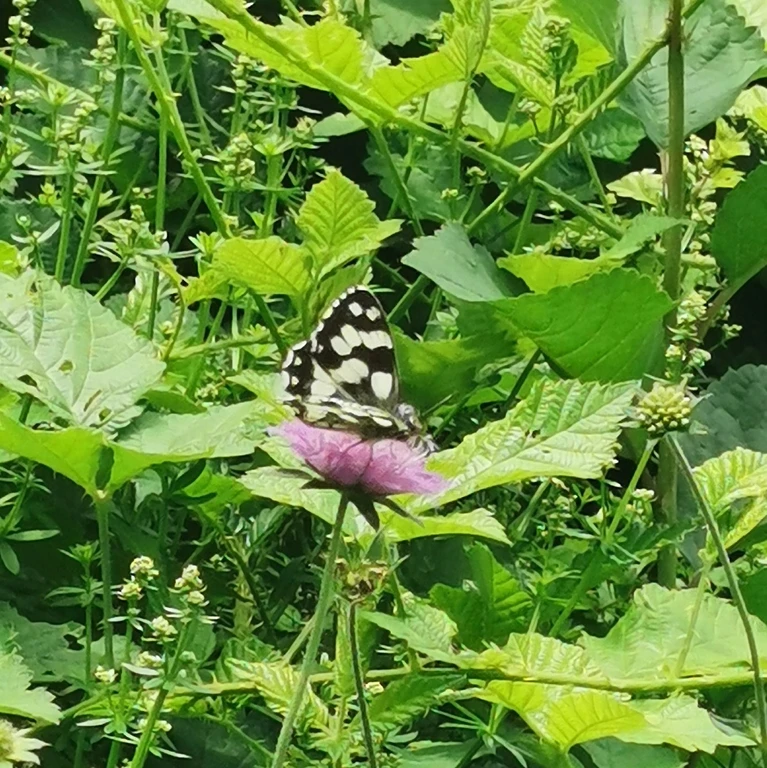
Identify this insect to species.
Melanargia galathea
